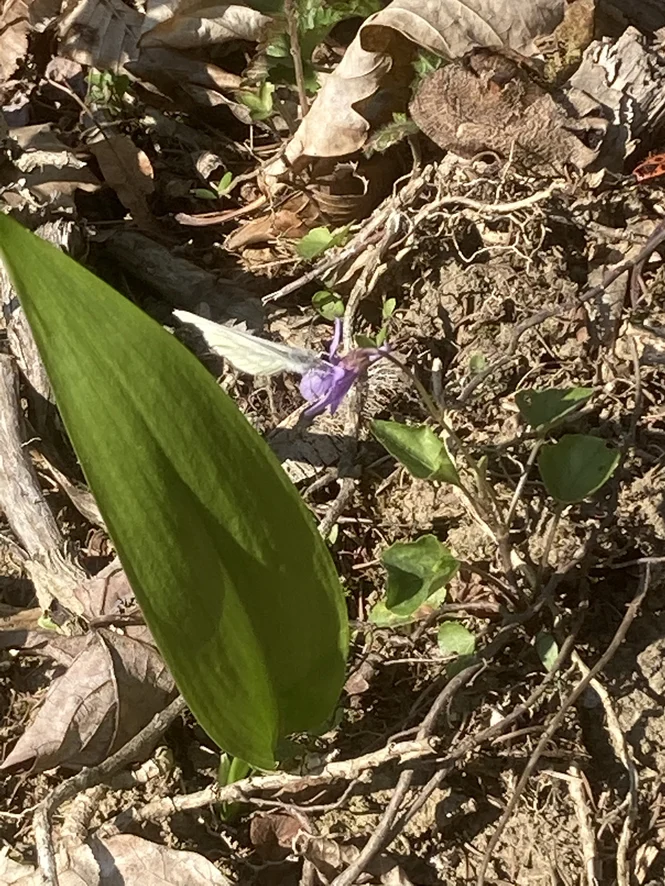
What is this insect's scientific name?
Leptidea sinapis/juvernica
